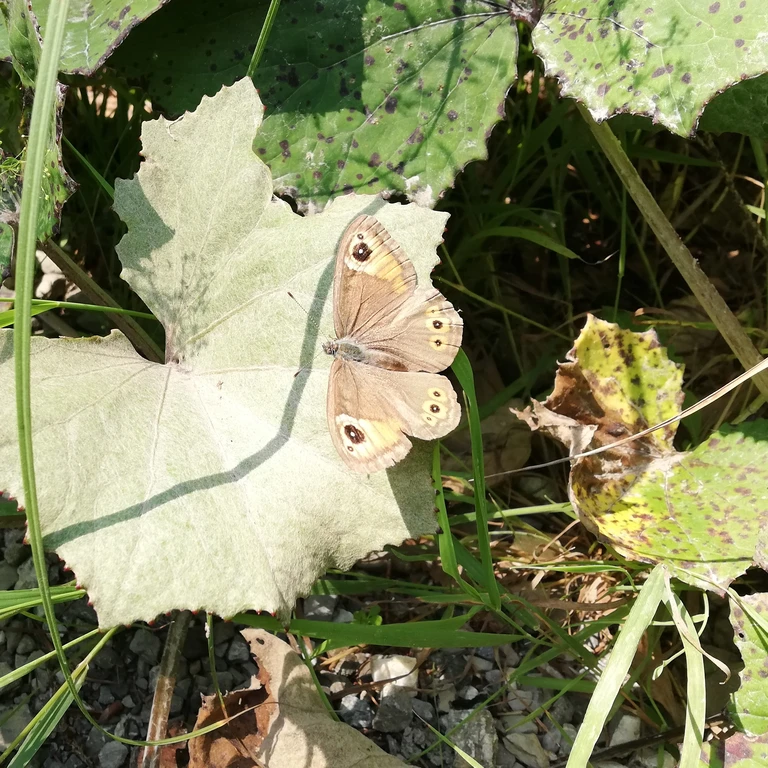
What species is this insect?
Lasiommata maera (also Pararge maera)
